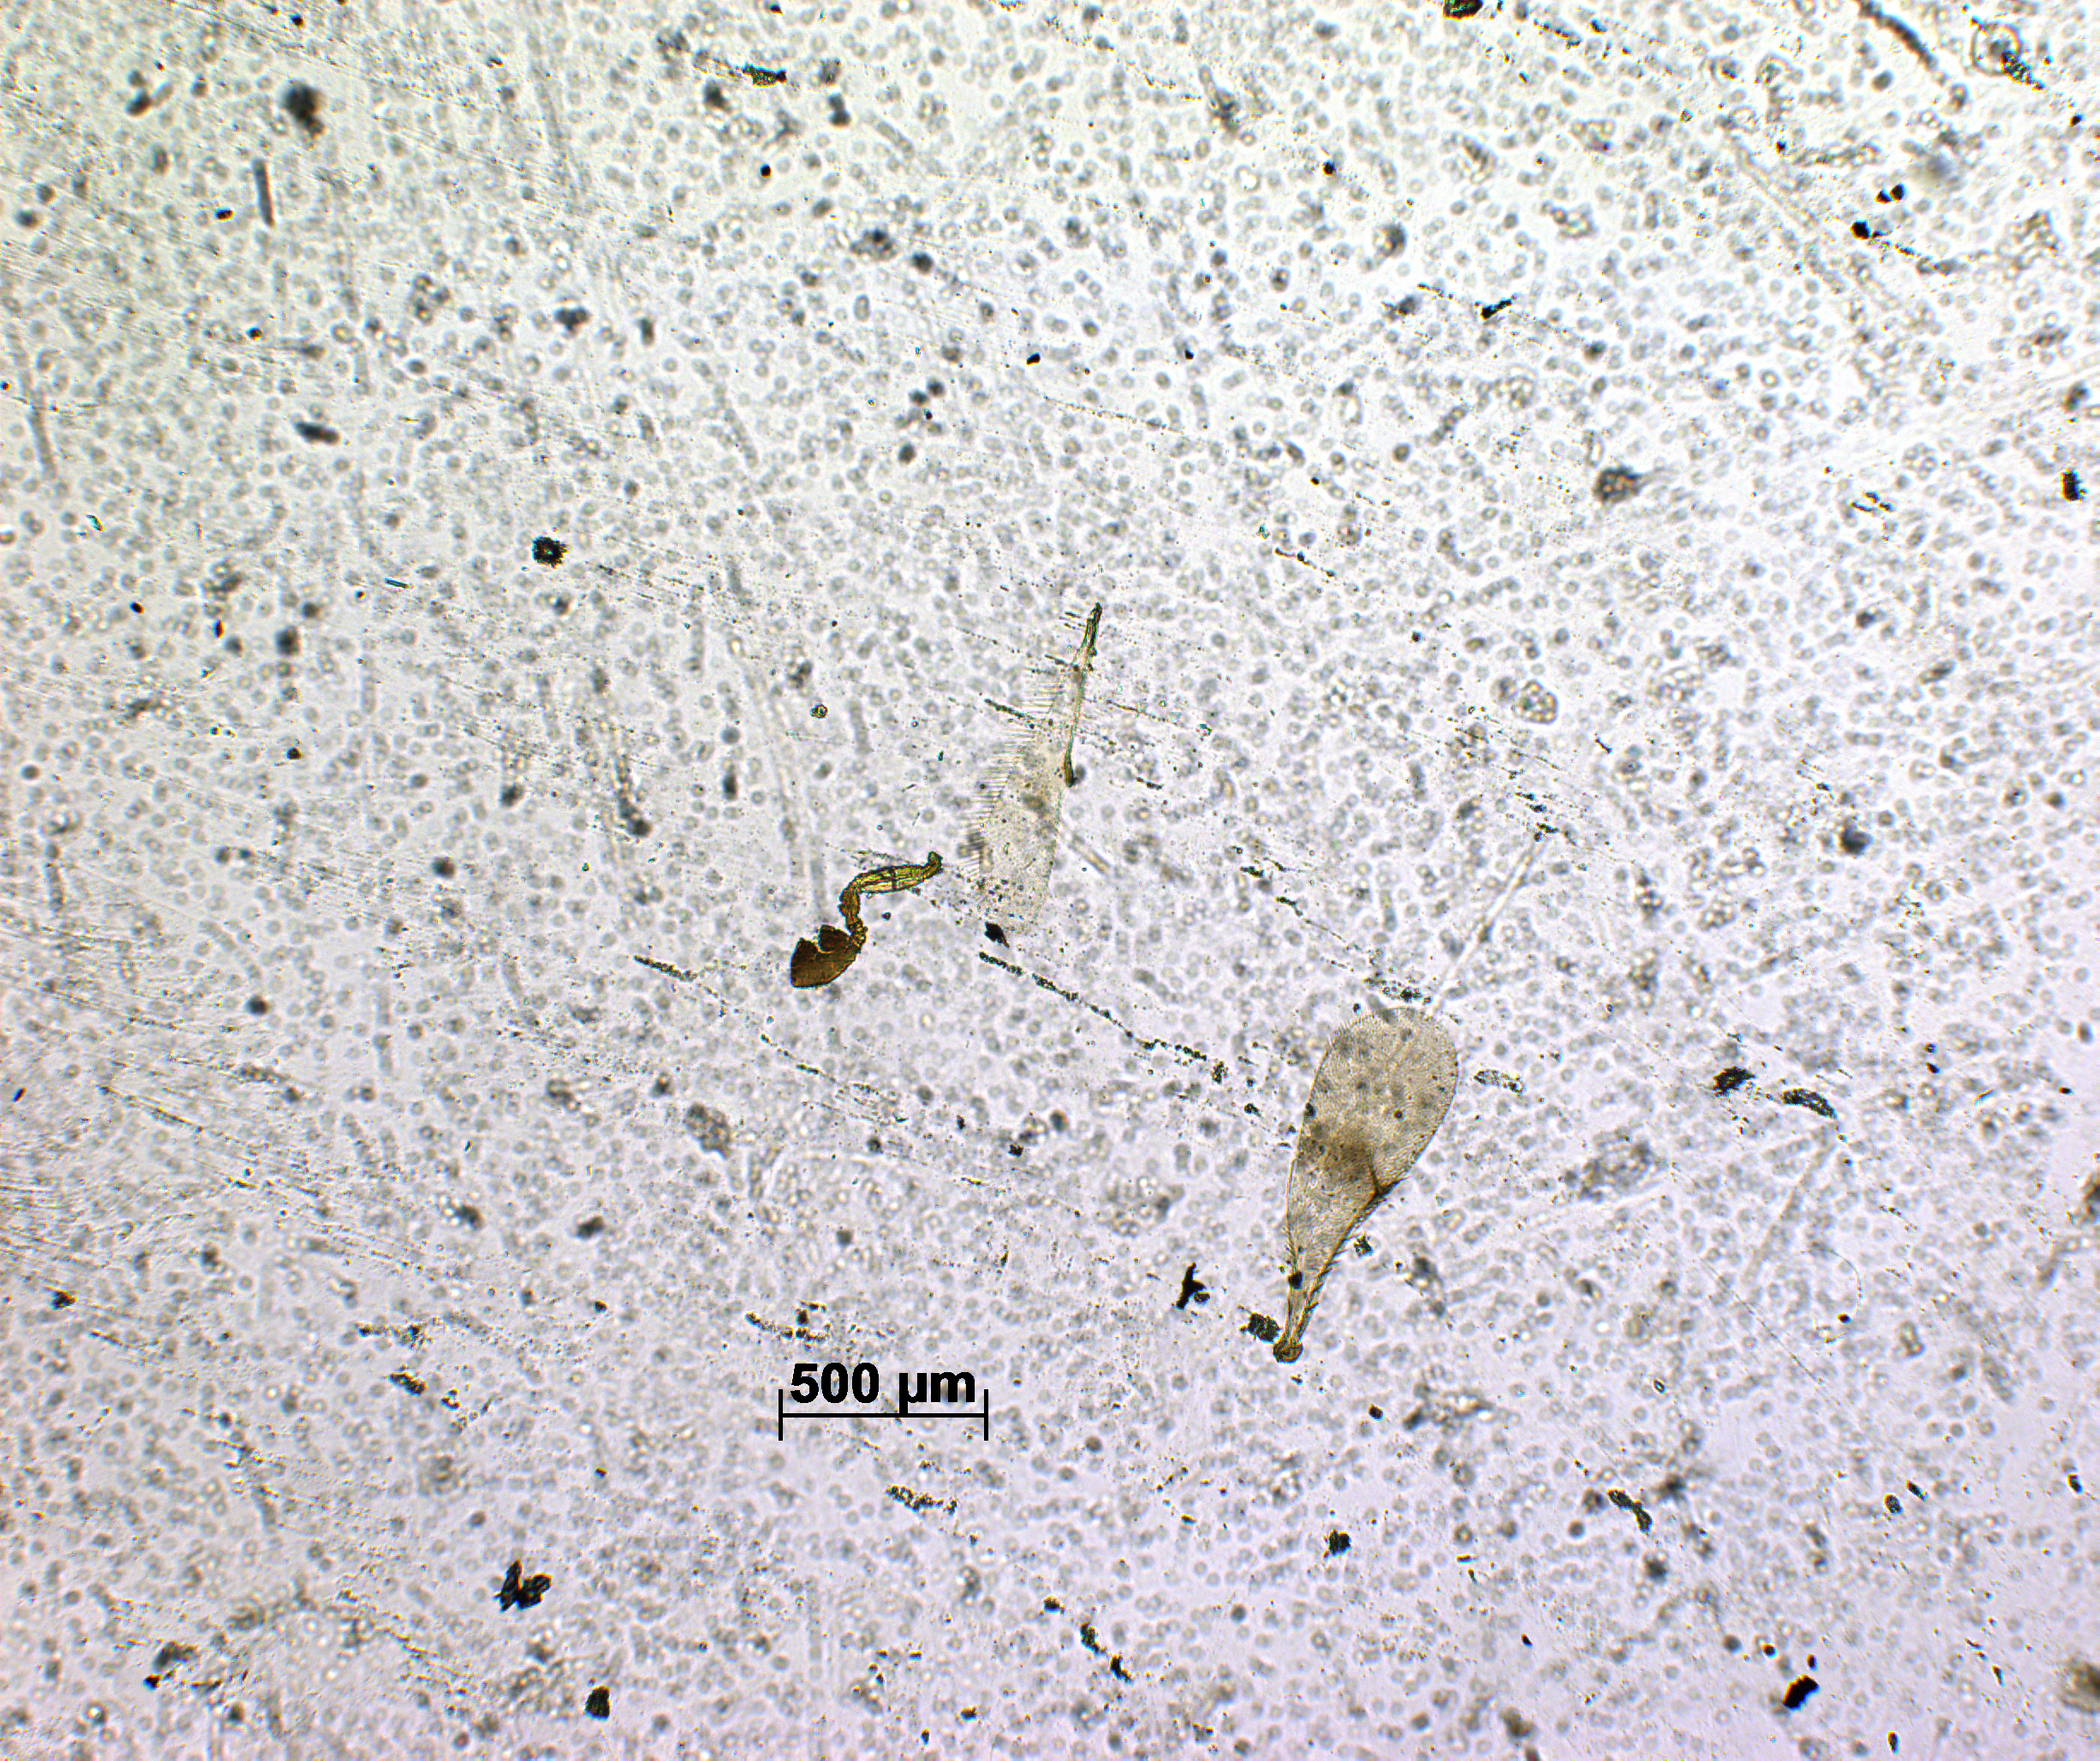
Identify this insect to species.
Idris dubarensis
